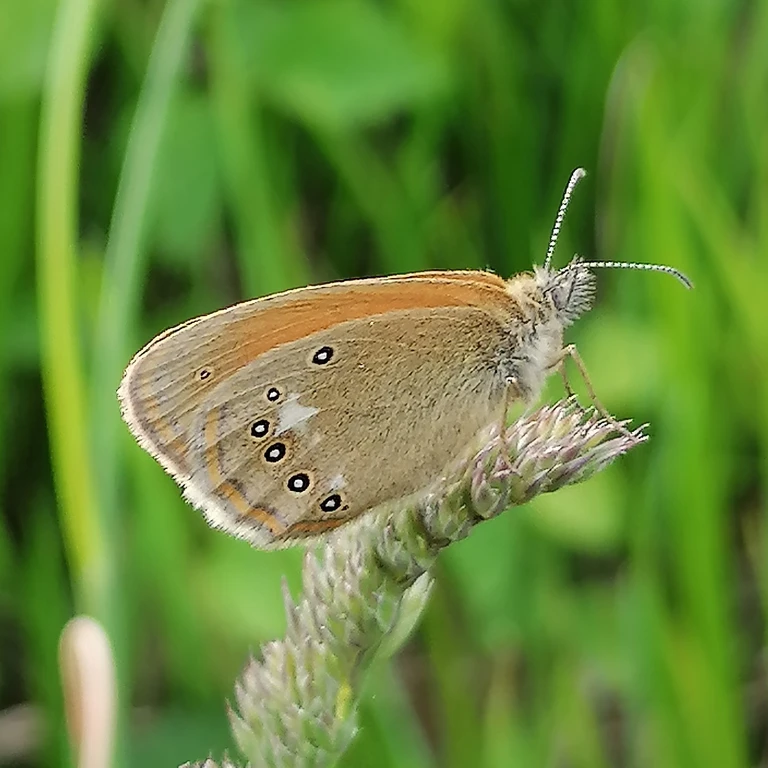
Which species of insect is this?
Coenonympha glycerion (also Coenonympha iphis)
